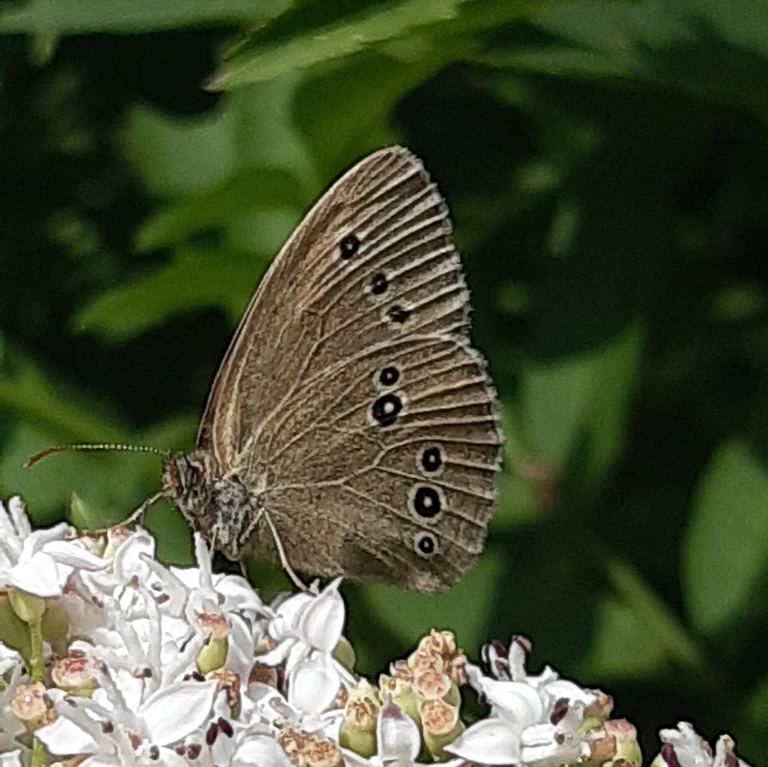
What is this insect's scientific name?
Aphantopus hyperantus
